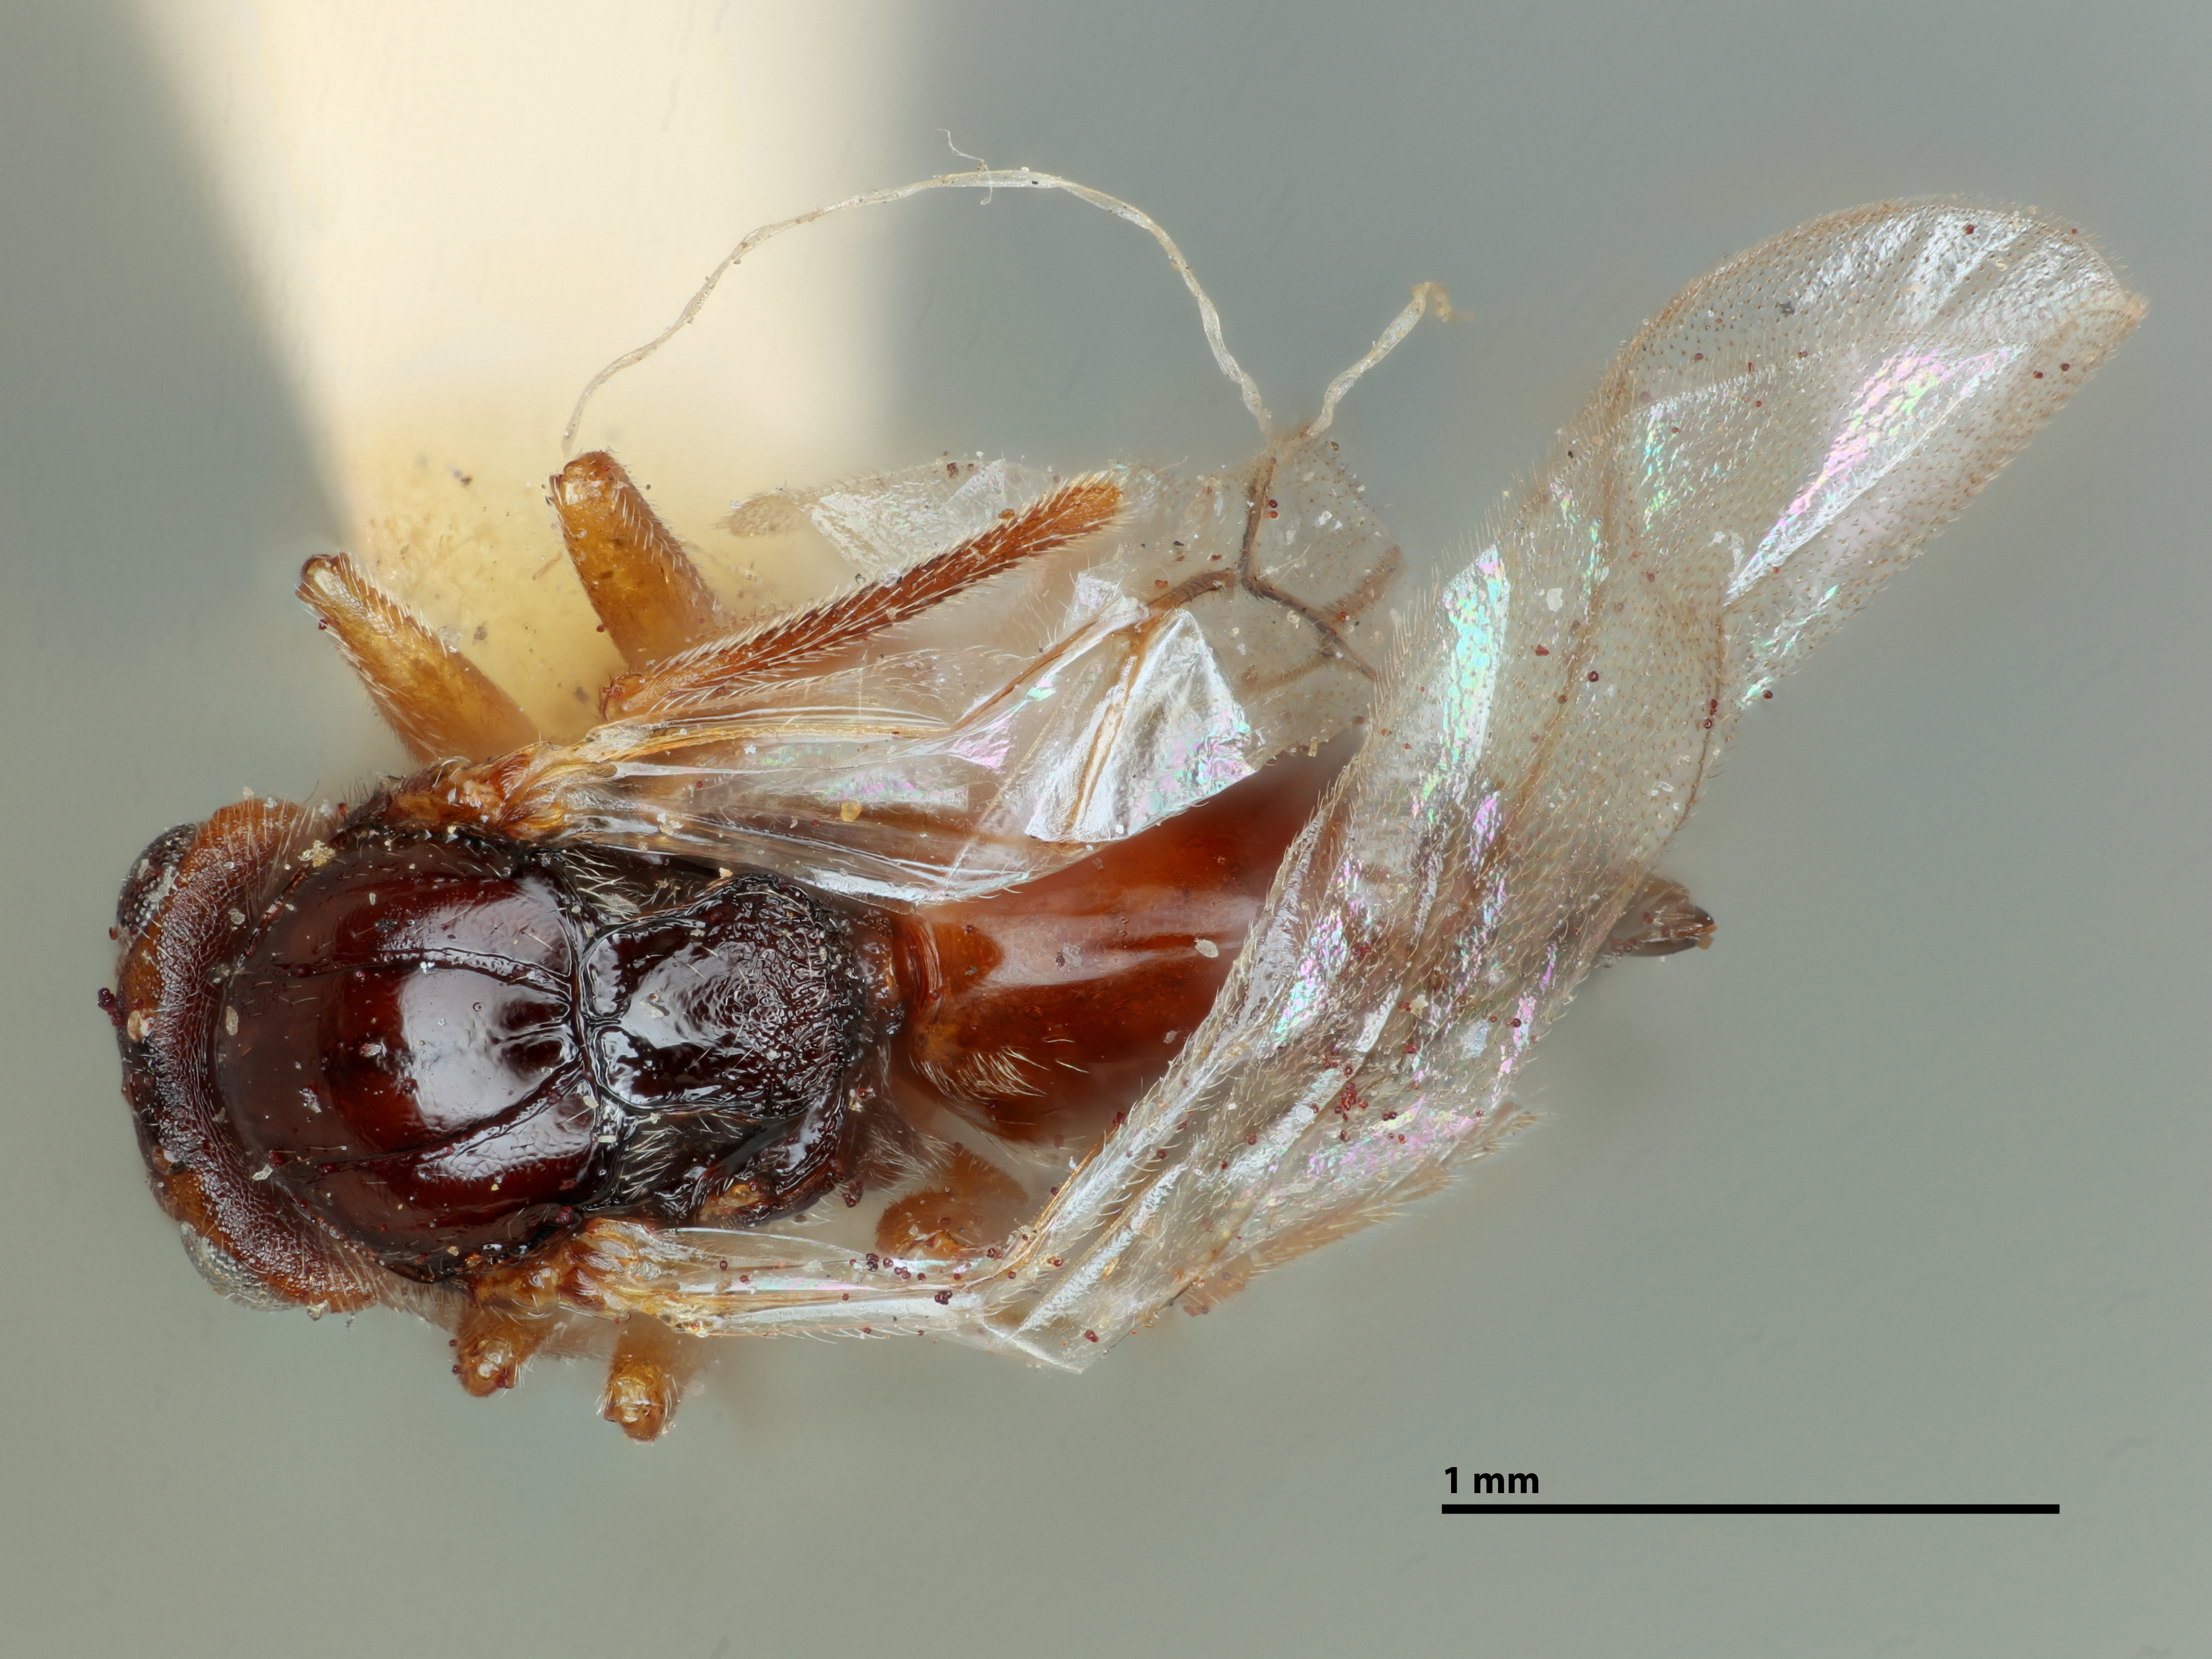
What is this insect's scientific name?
Andricus decidua
